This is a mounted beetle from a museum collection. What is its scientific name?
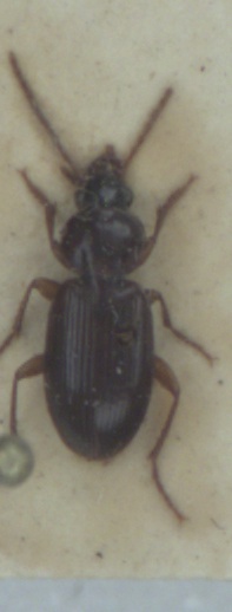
Synuchus vivalis
